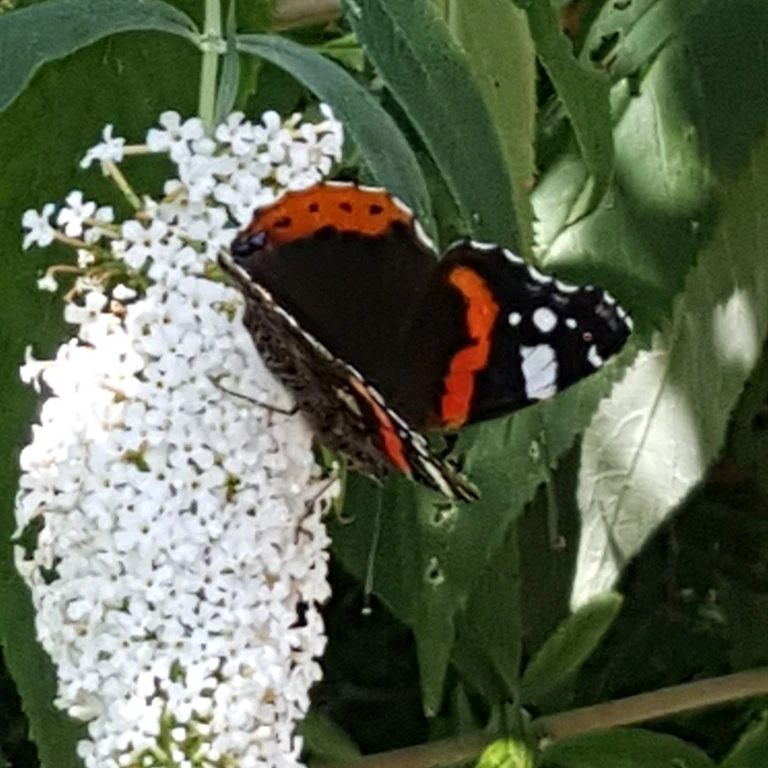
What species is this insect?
Vanessa atalanta
